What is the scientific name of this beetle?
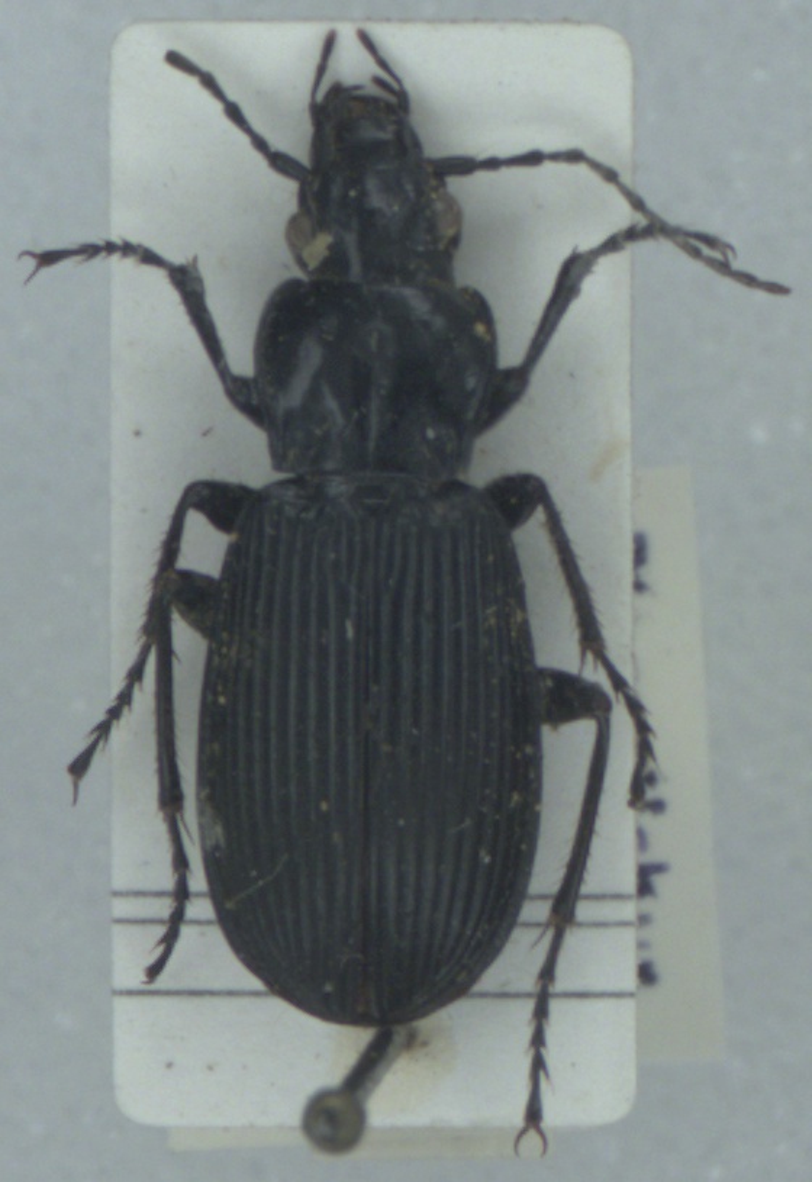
Pterostichus niger
